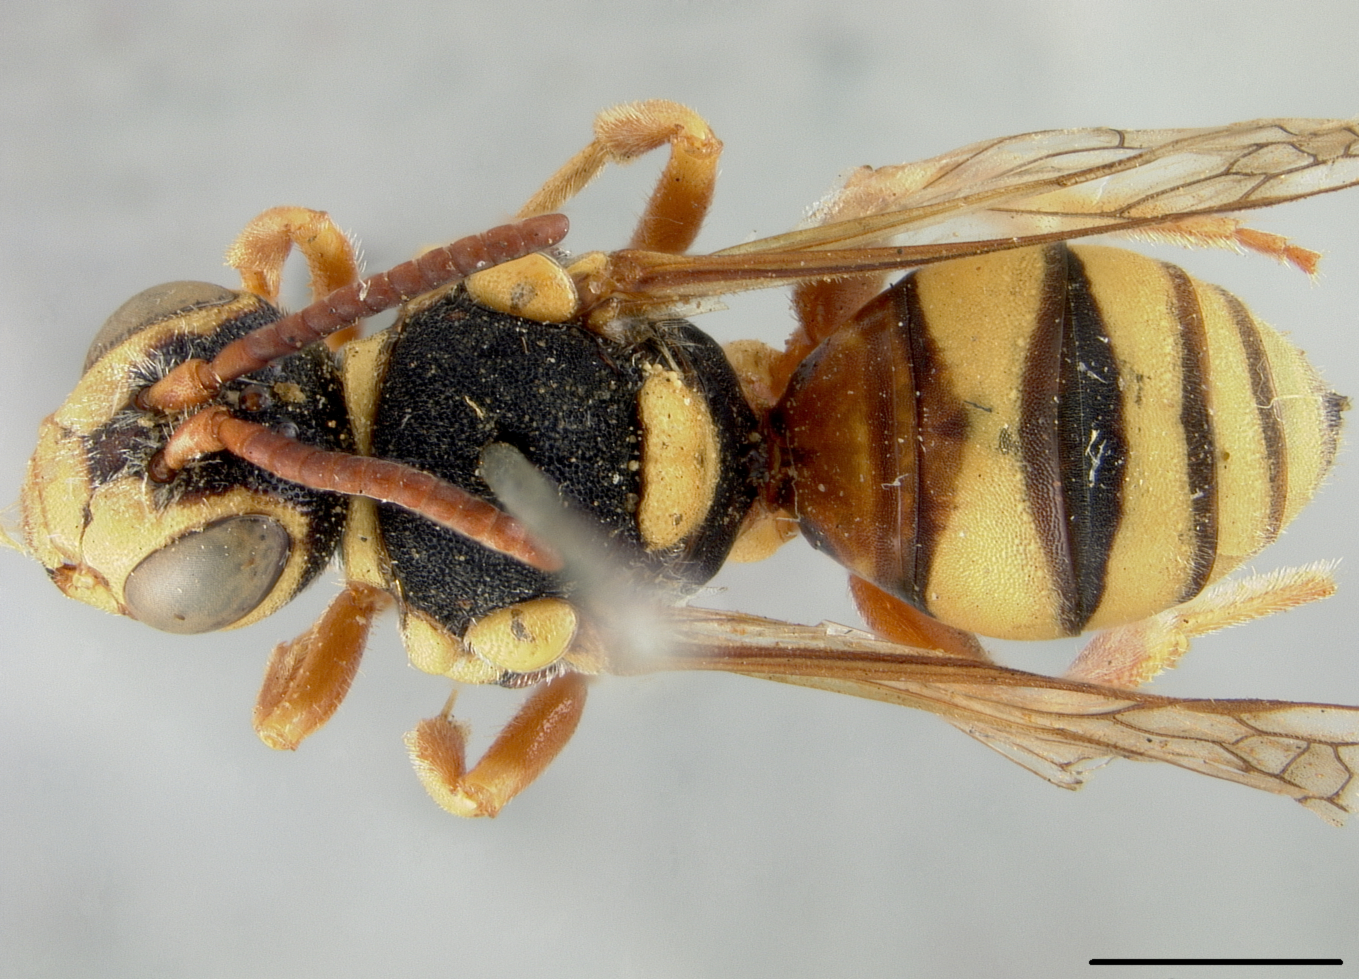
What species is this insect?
Nomada xanthophila
